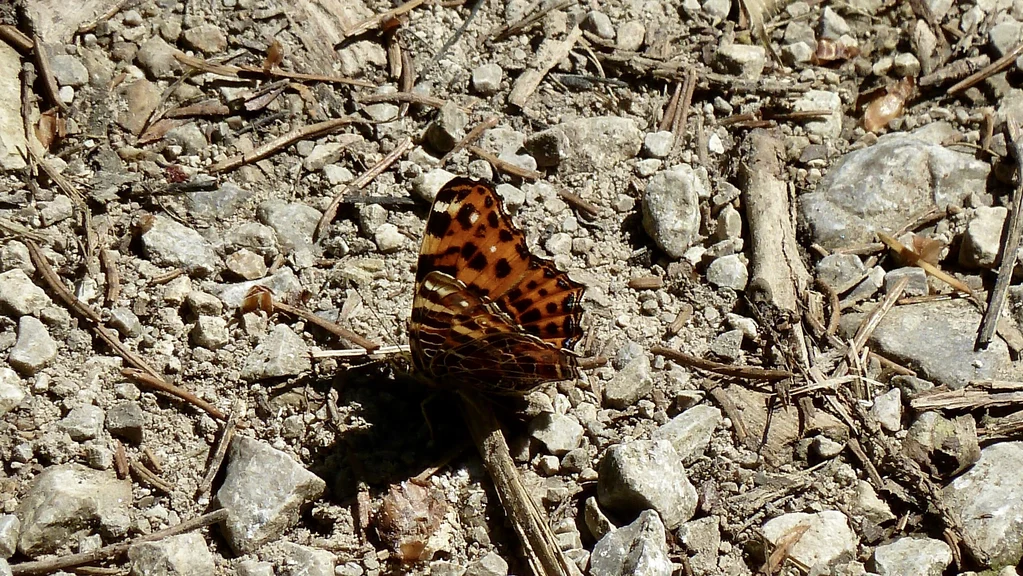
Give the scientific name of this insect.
Araschnia levana
